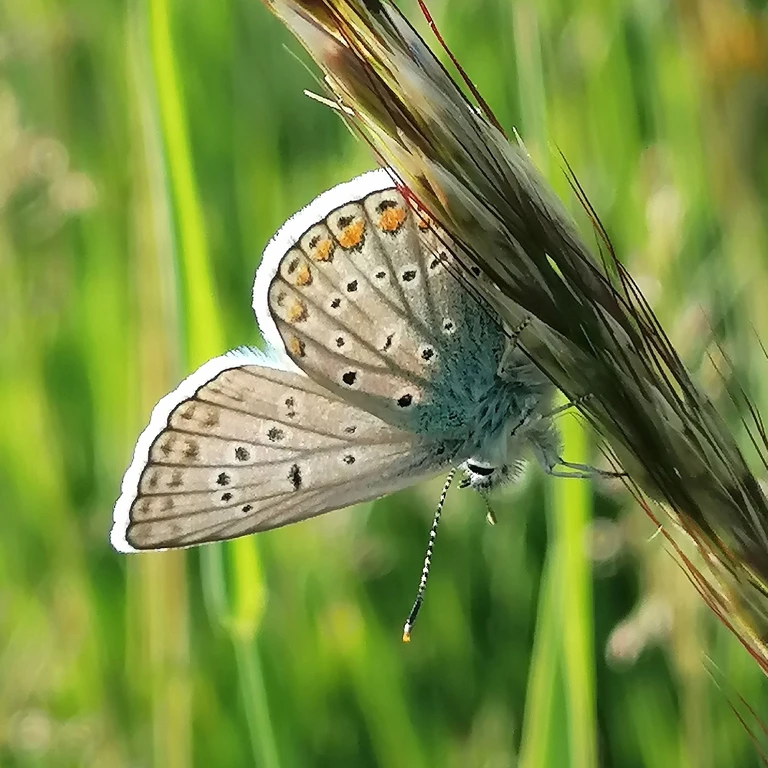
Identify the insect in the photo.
Polyommatus icarus
